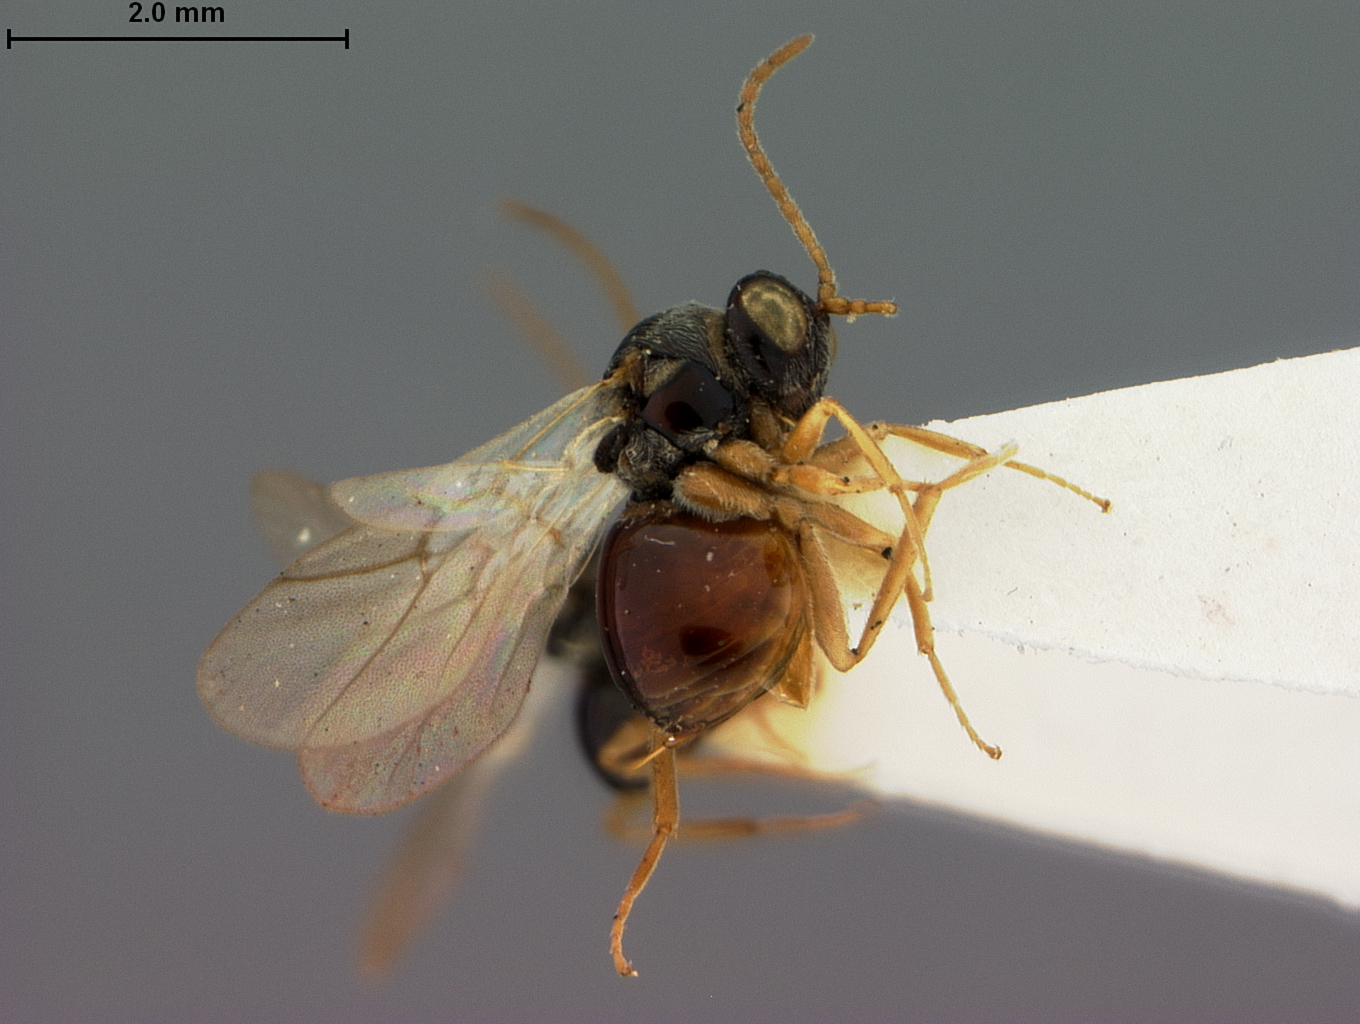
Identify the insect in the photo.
Synophromorpha rubi
